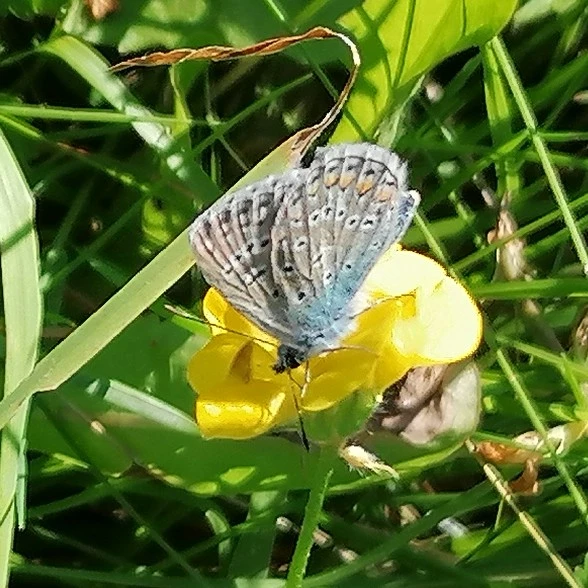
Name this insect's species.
Polyommatus icarus
